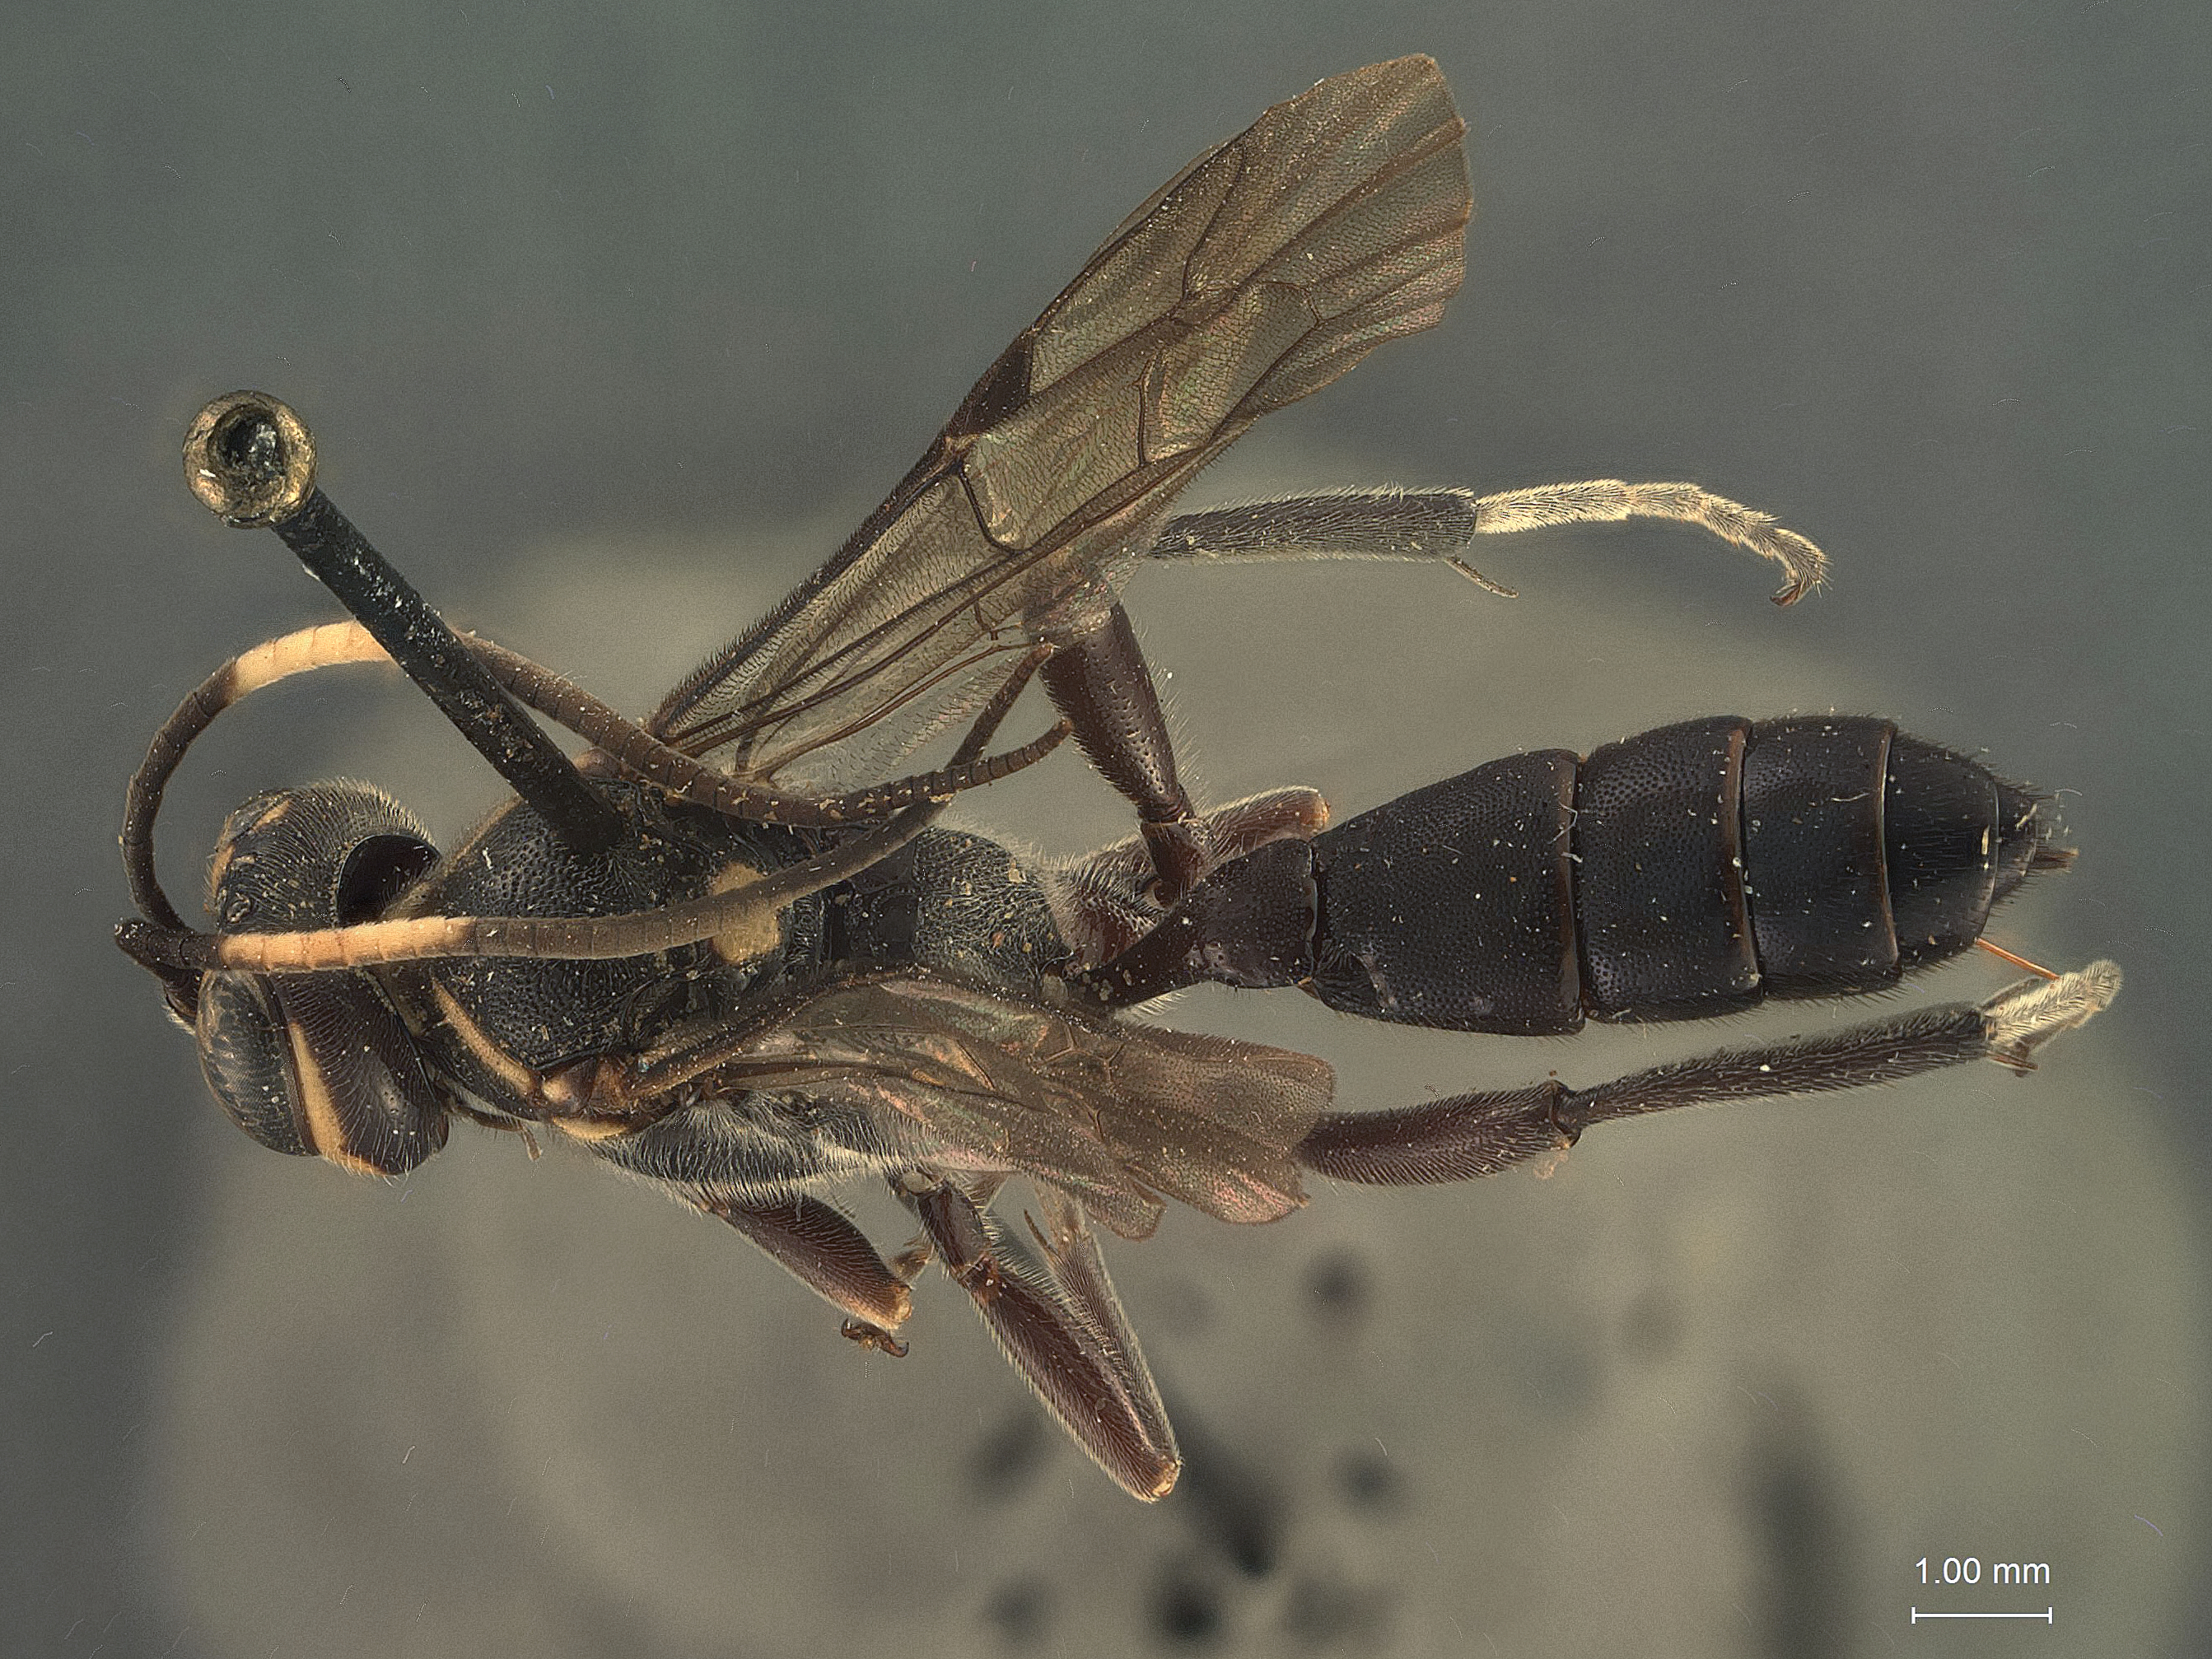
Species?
Coelichneumon quadraticeps
